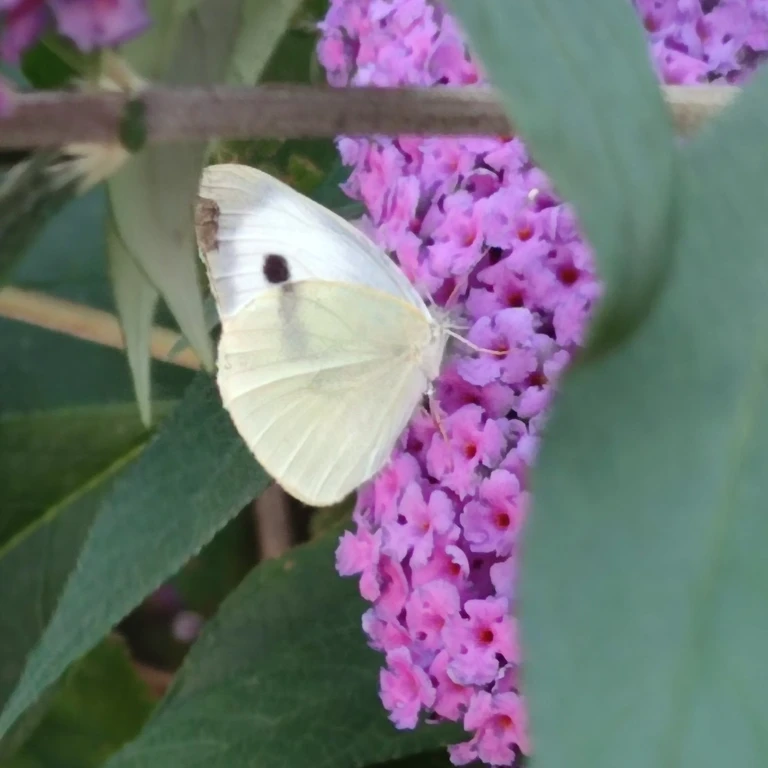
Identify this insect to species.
Pieris brassicae
